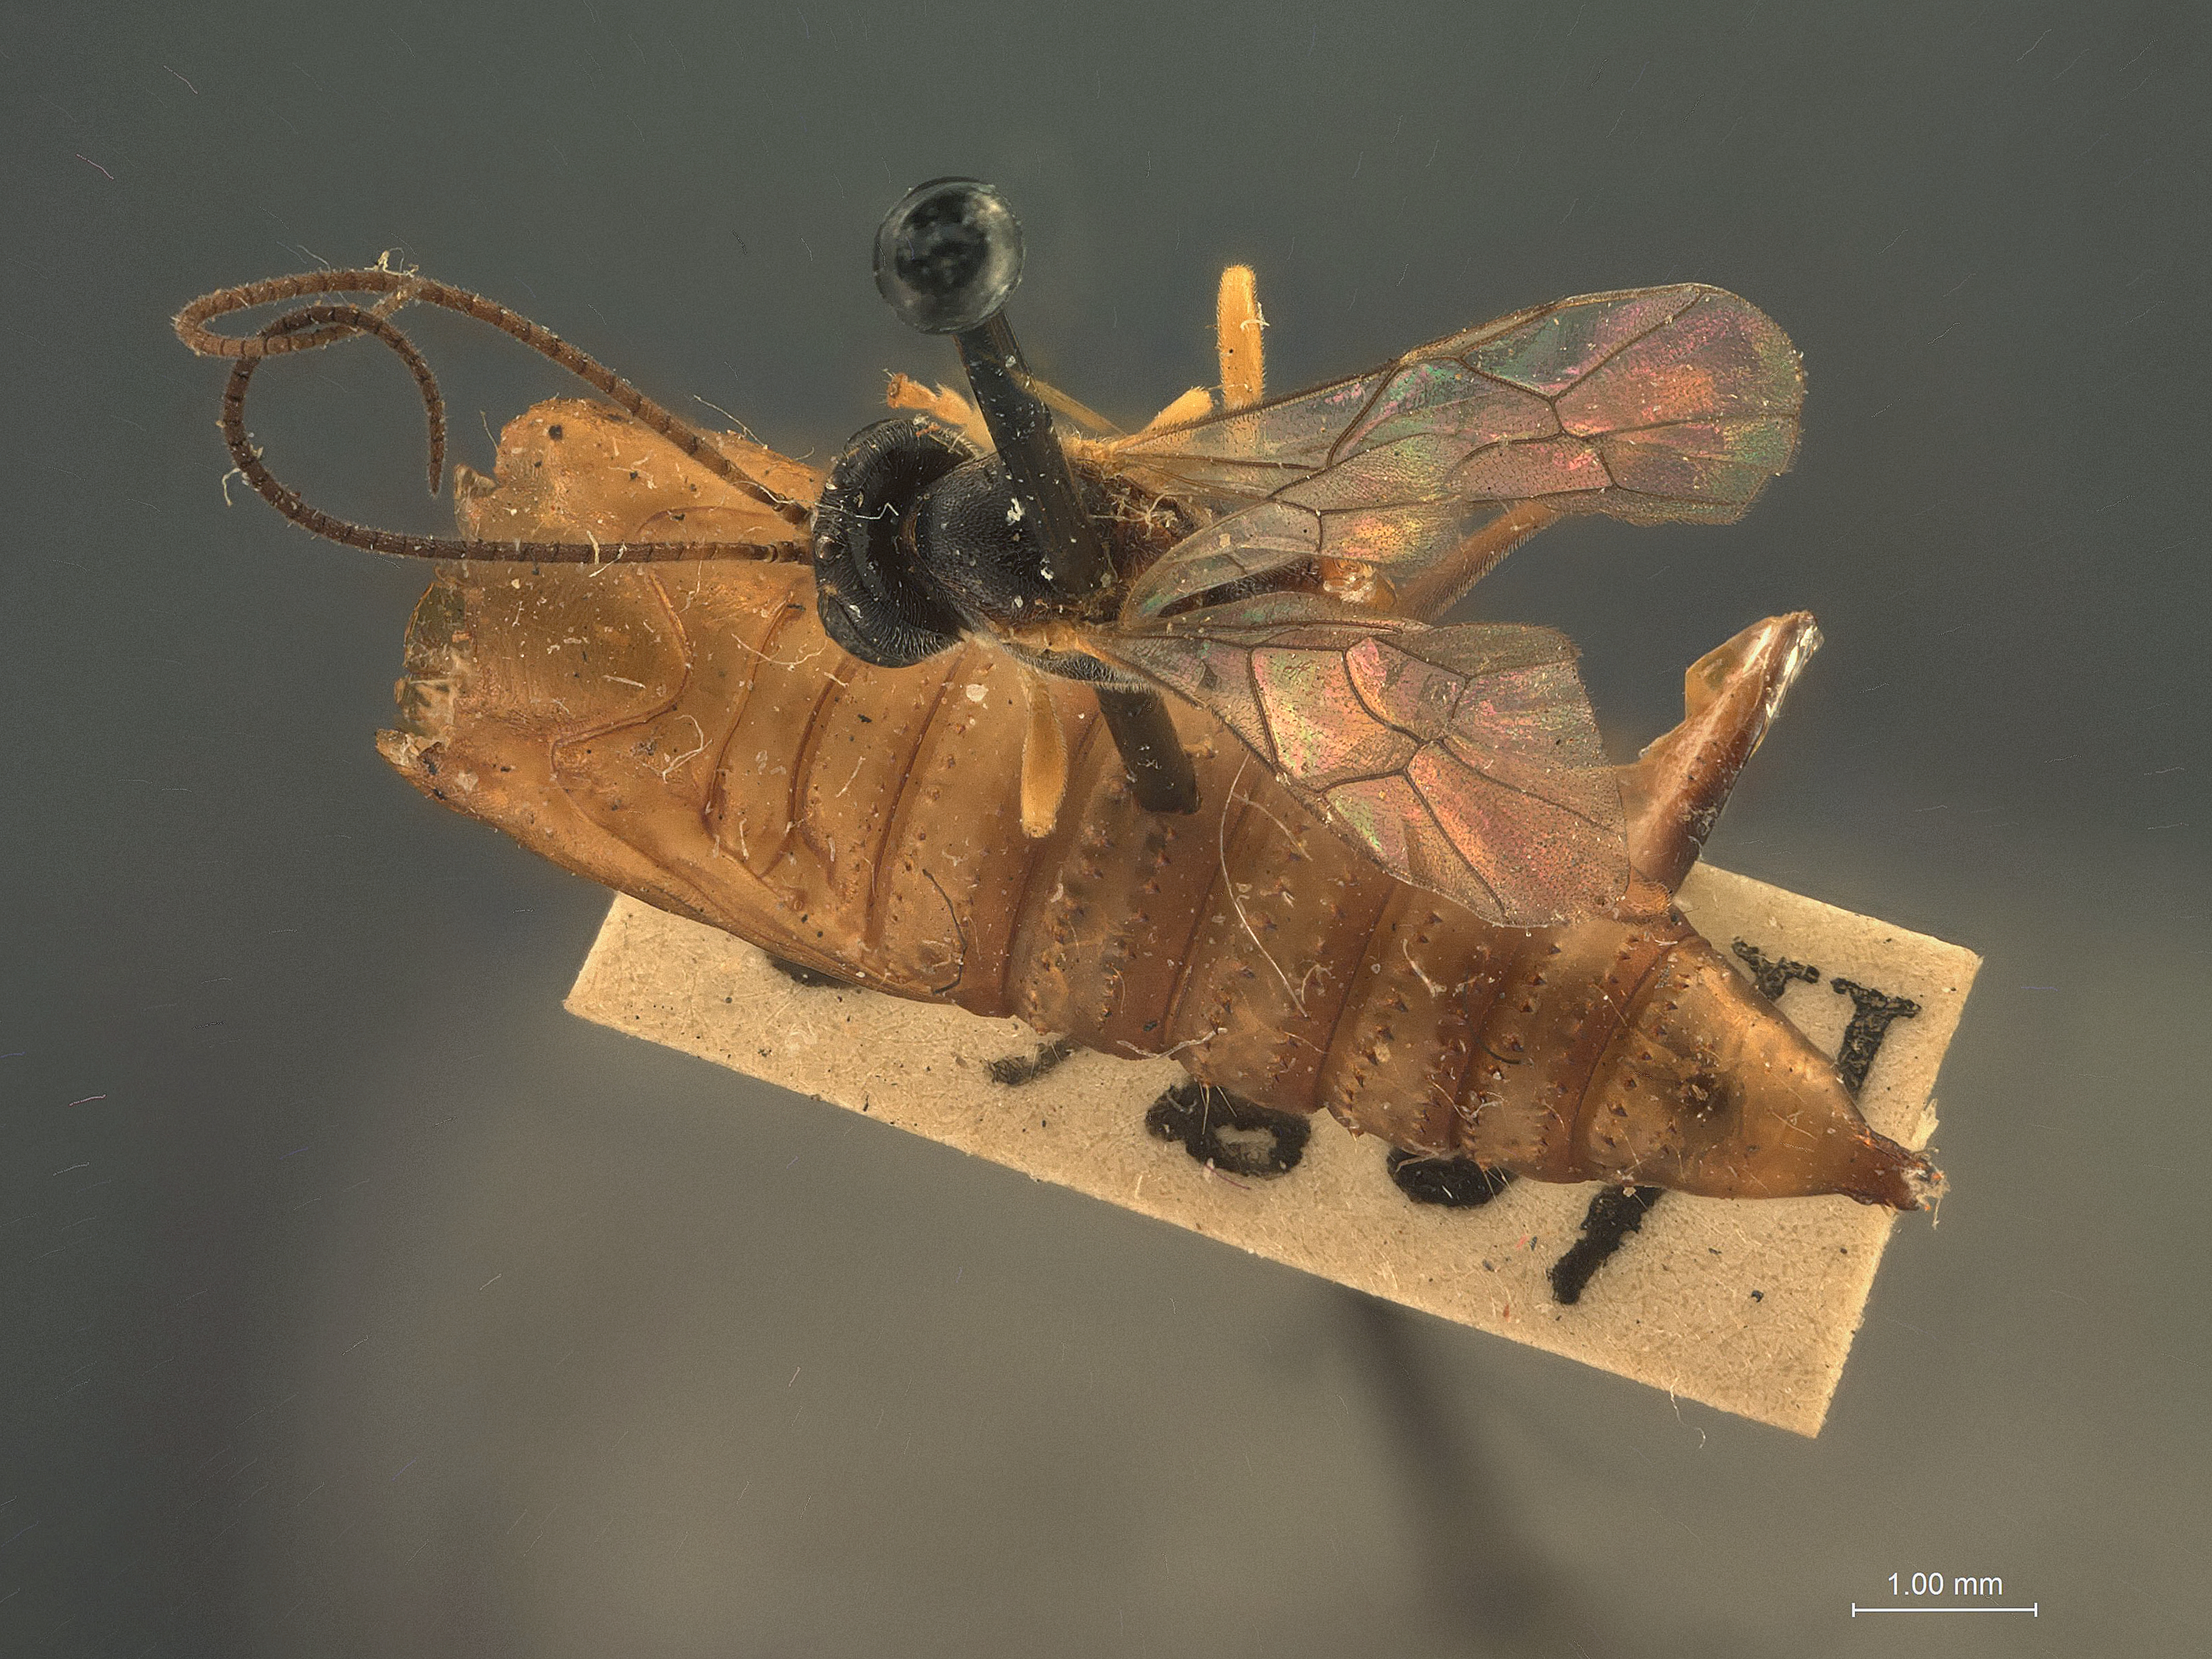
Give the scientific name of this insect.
Camposcopus aclerivora
